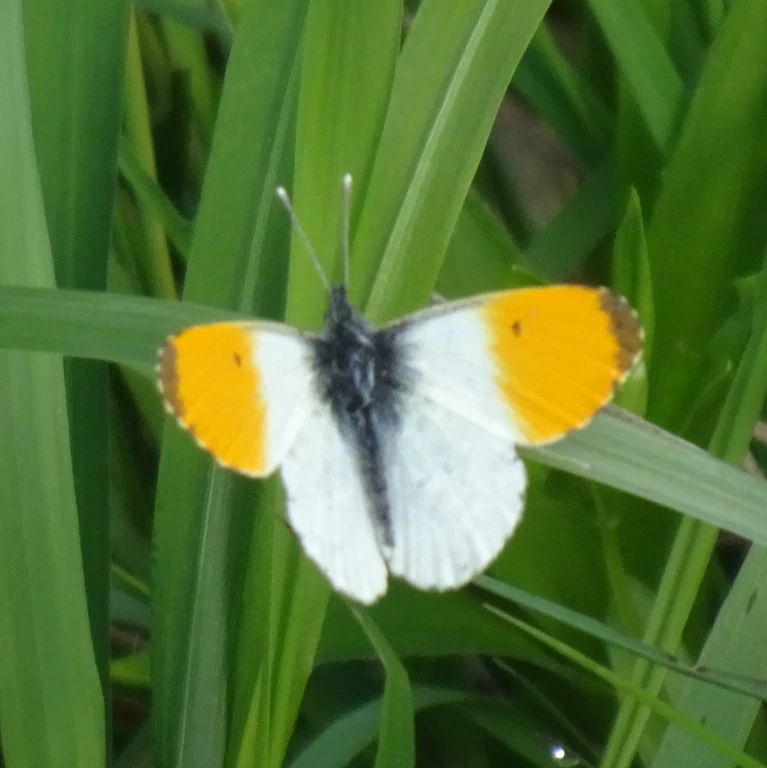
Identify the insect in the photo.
Anthocharis cardamines
